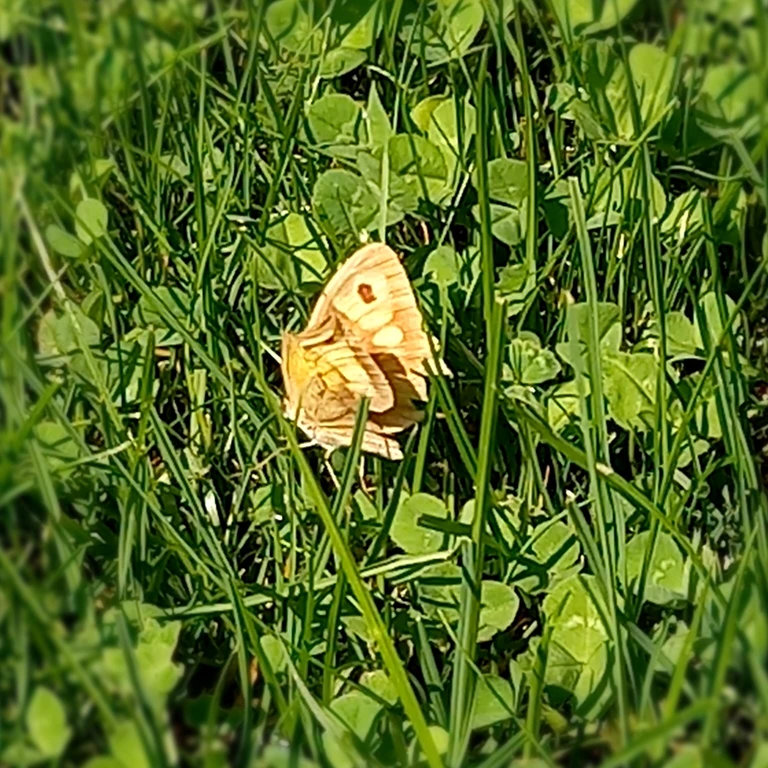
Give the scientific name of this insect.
Maniola jurtina
